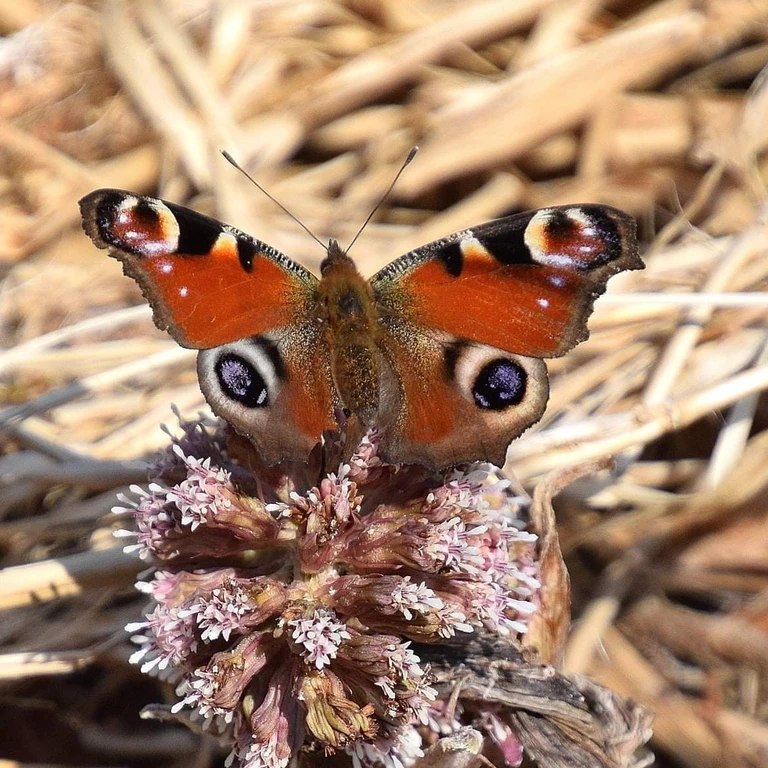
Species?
Aglais io
